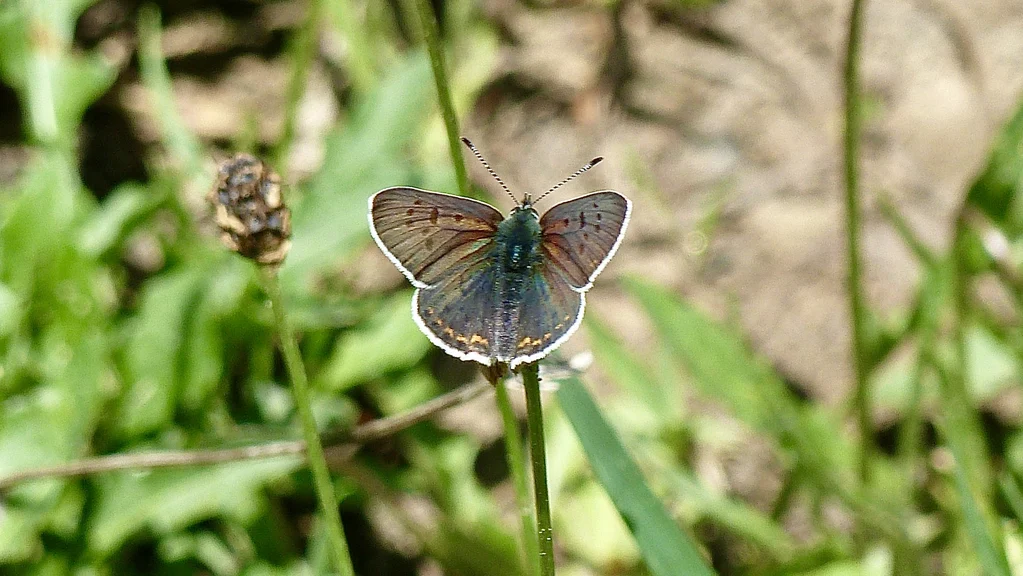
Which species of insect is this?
Lycaena tityrus (also Loweia tityrus)
